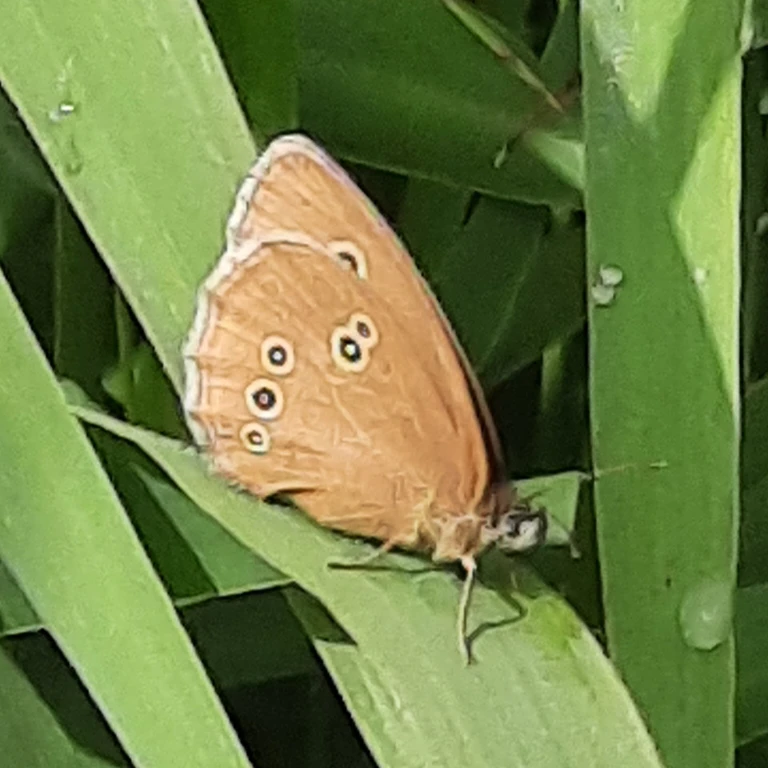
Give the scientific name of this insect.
Aphantopus hyperantus
